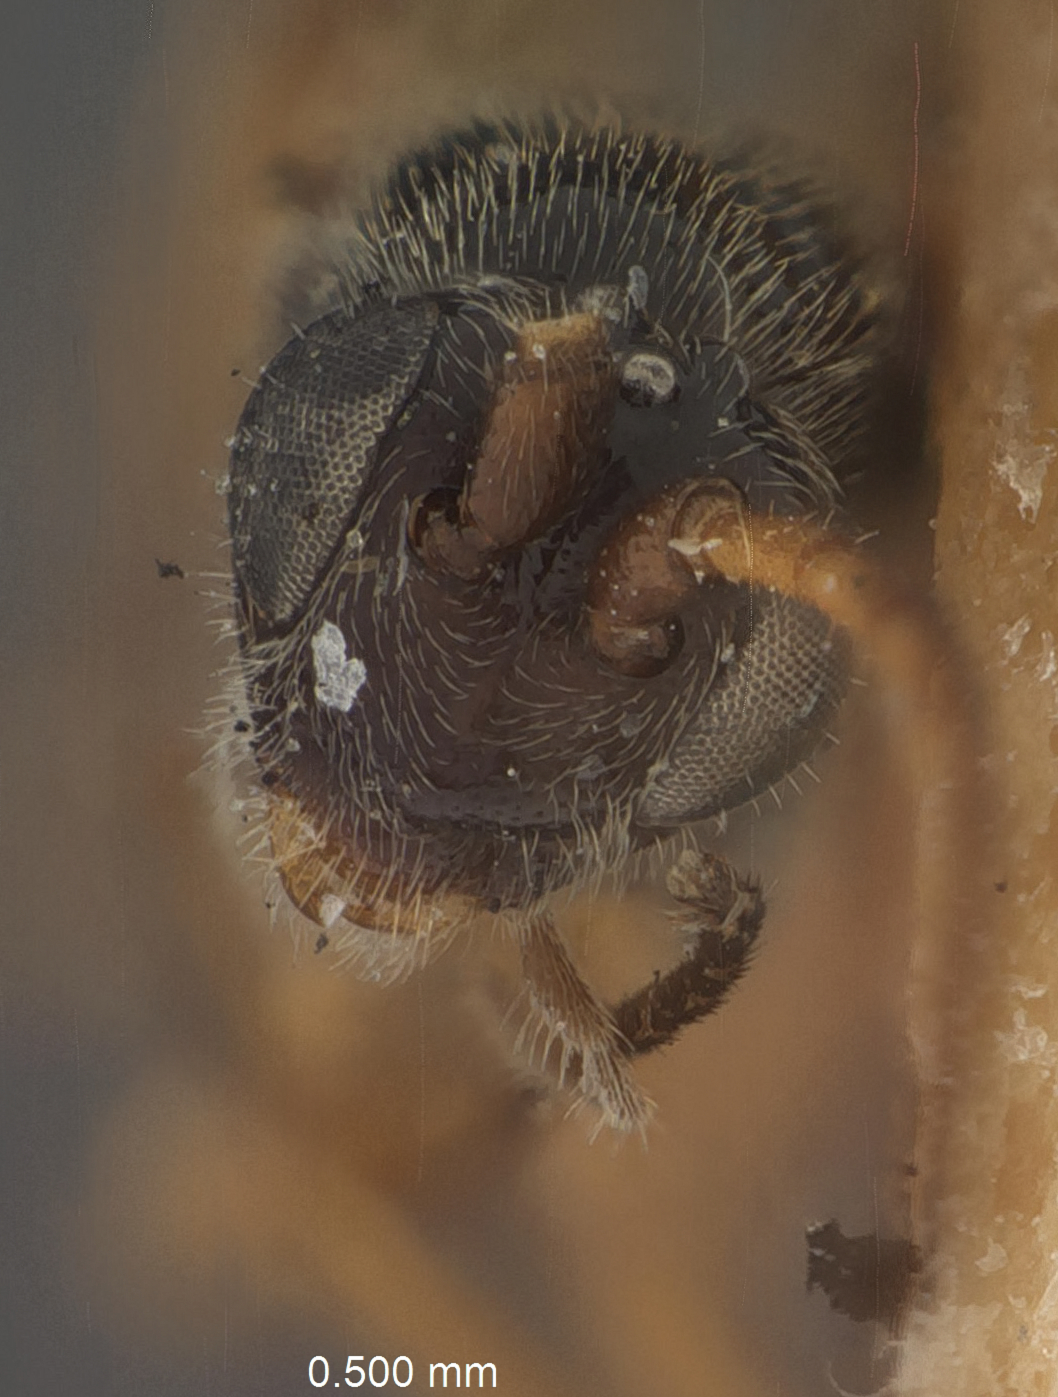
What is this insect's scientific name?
Orgilus fisheri
